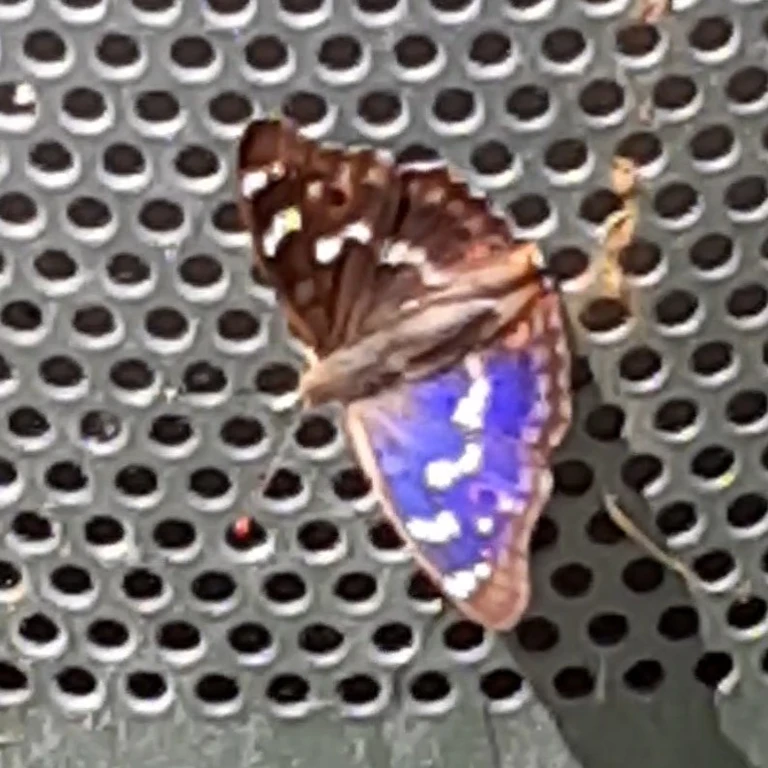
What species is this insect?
Apatura ilia
